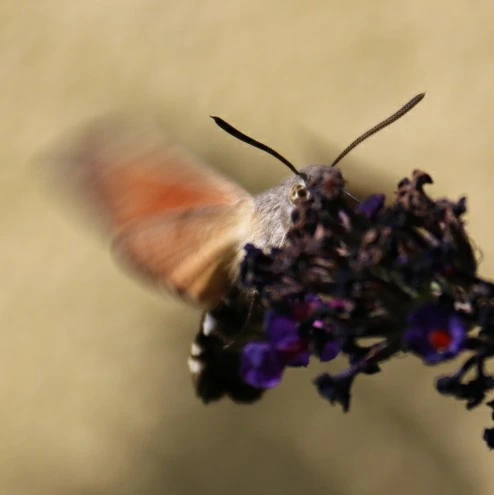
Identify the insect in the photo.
Macroglossum stellatarum
